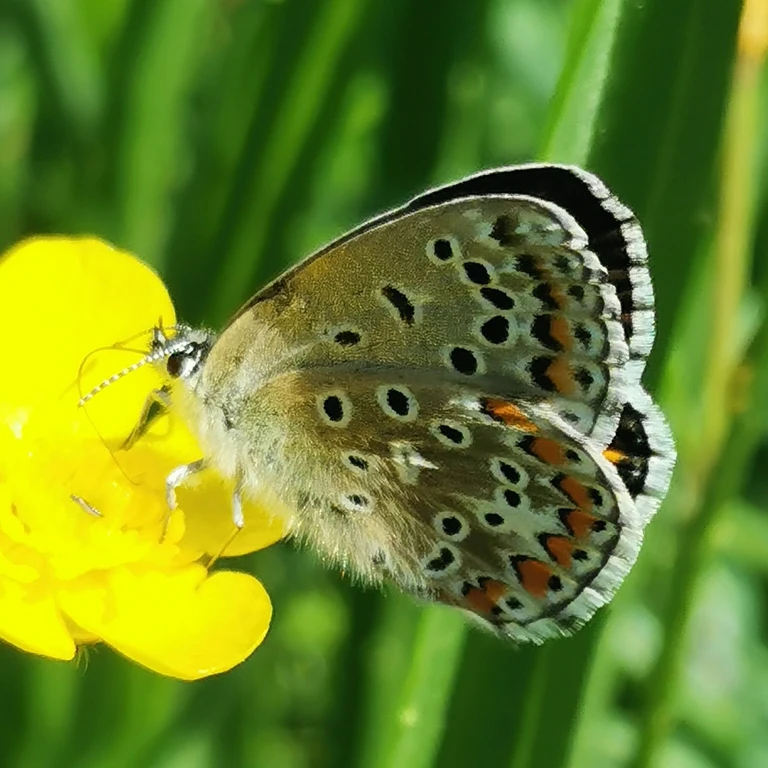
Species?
Lysandra bellargus
